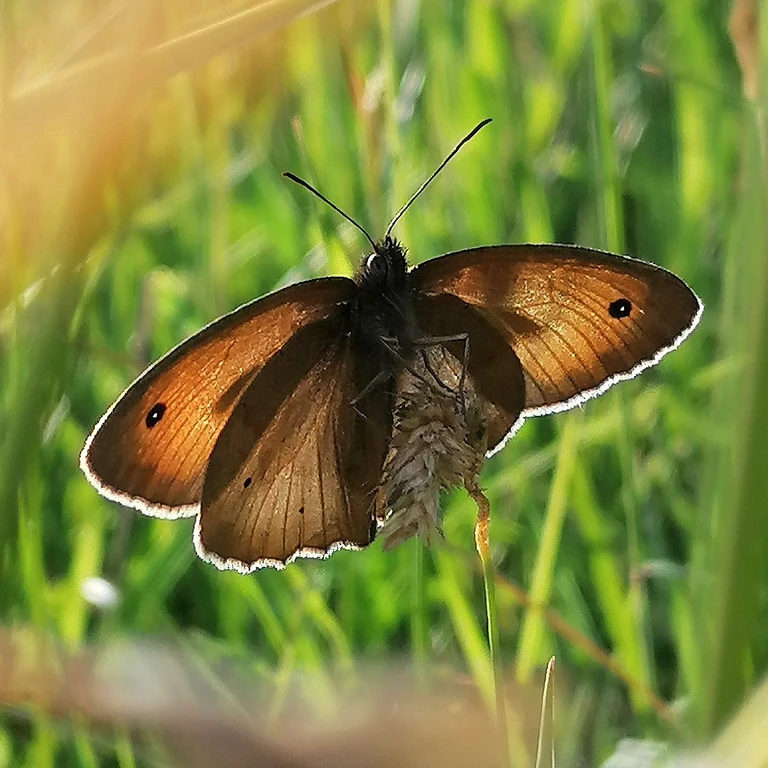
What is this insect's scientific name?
Maniola jurtina
